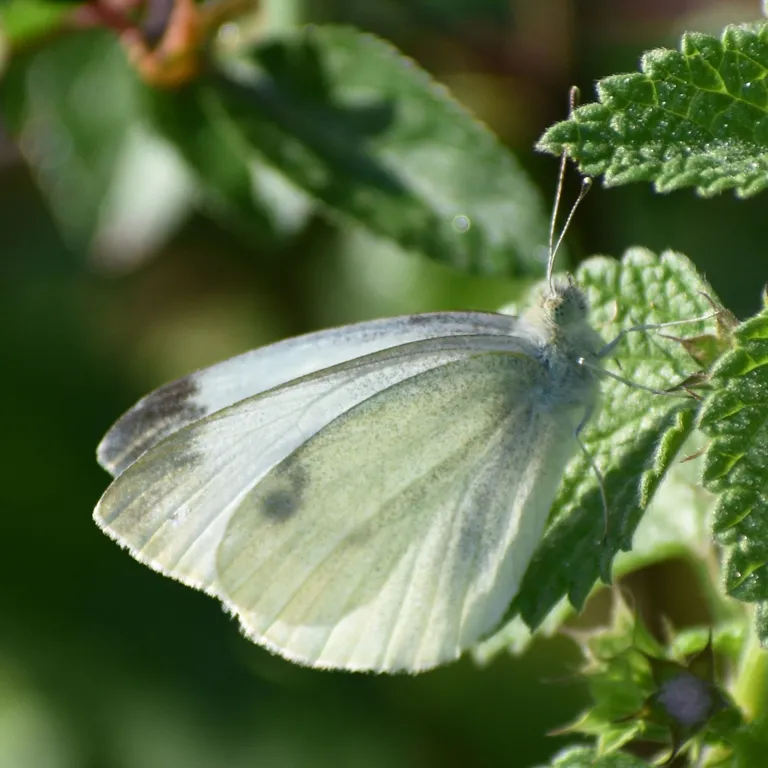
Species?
Pieris rapae
